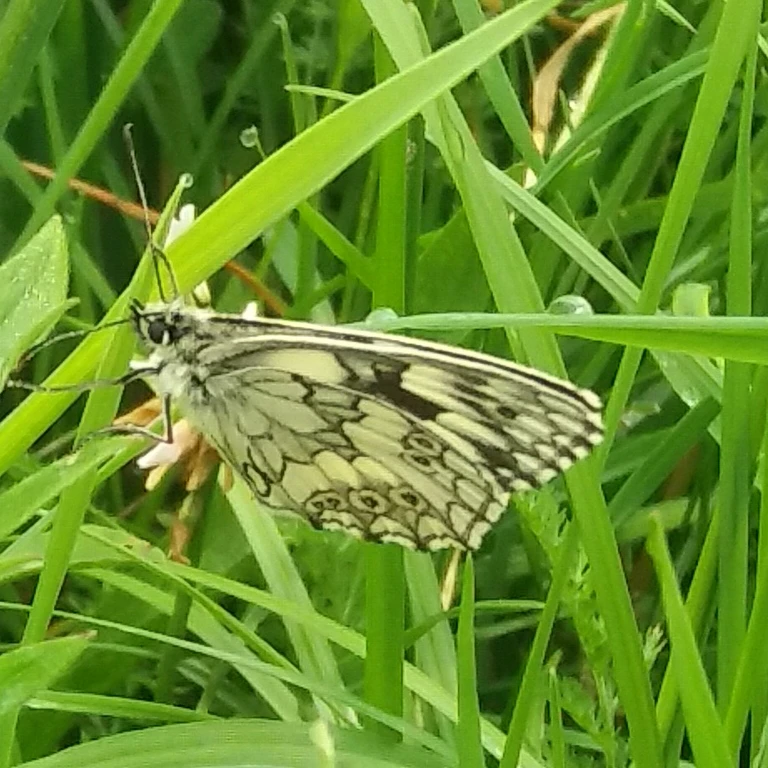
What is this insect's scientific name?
Melanargia galathea
